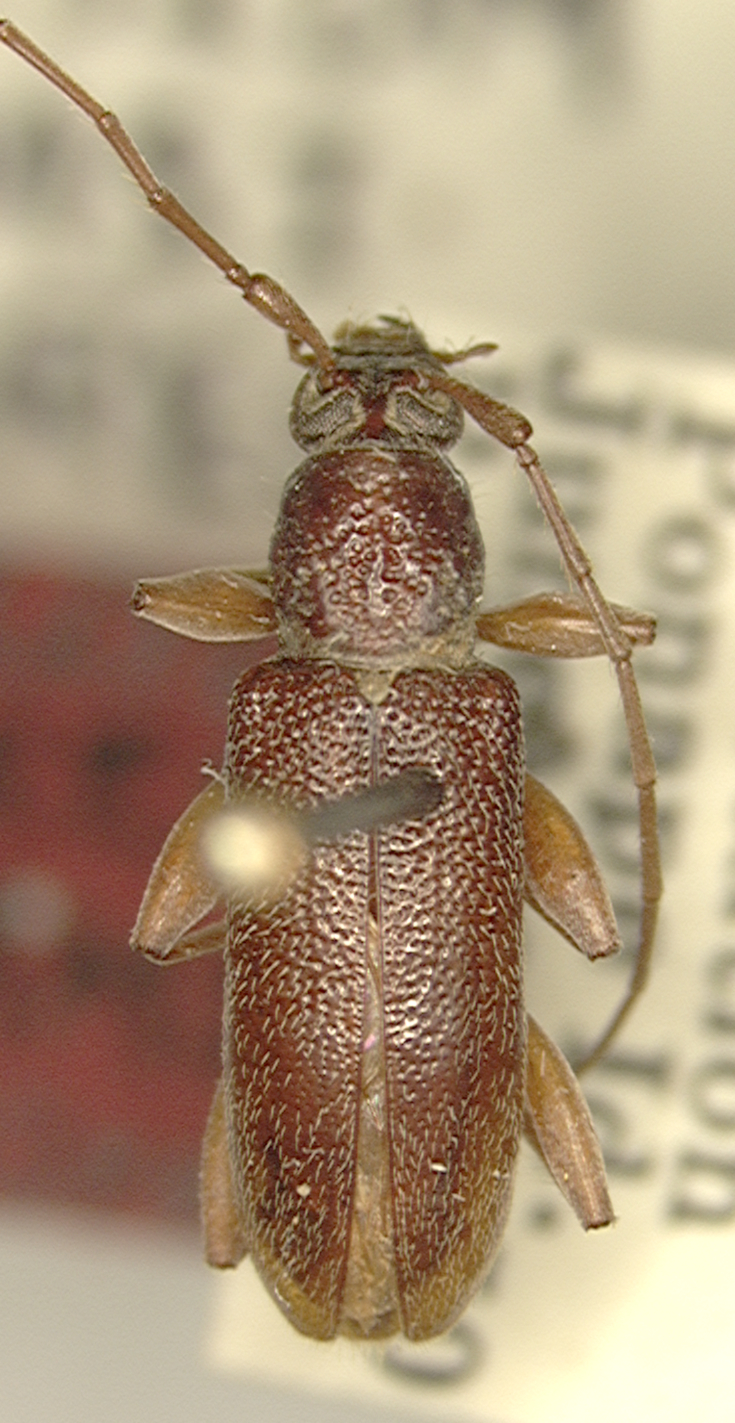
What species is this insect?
Ceresium adamsi
